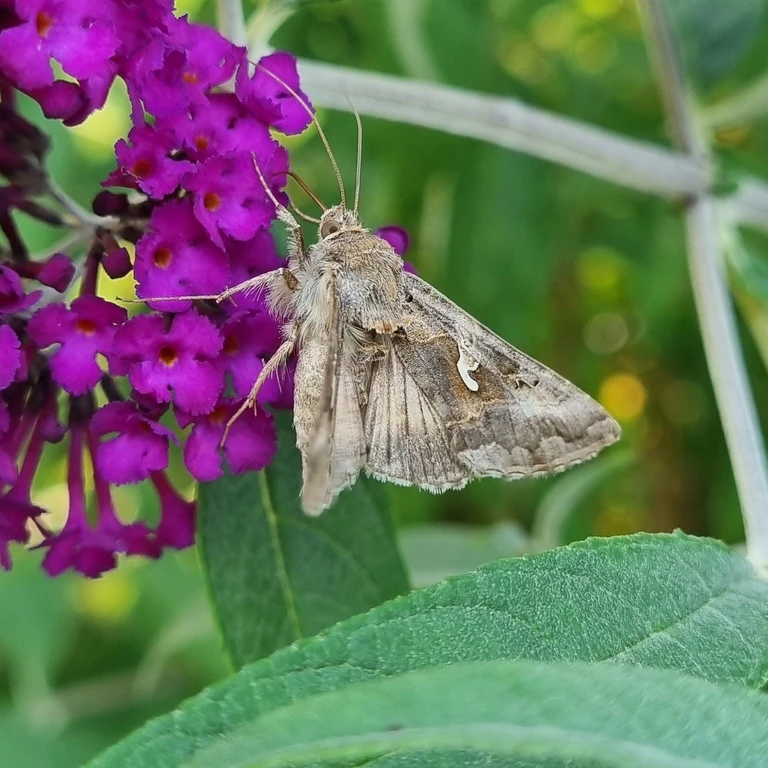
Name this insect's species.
Autographa gamma
